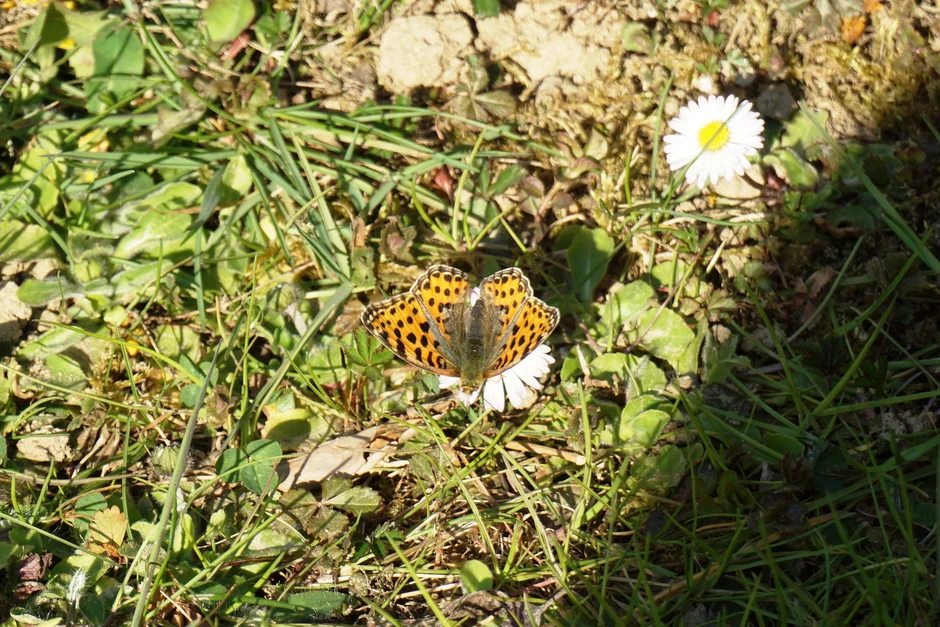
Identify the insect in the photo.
Issoria lathonia
